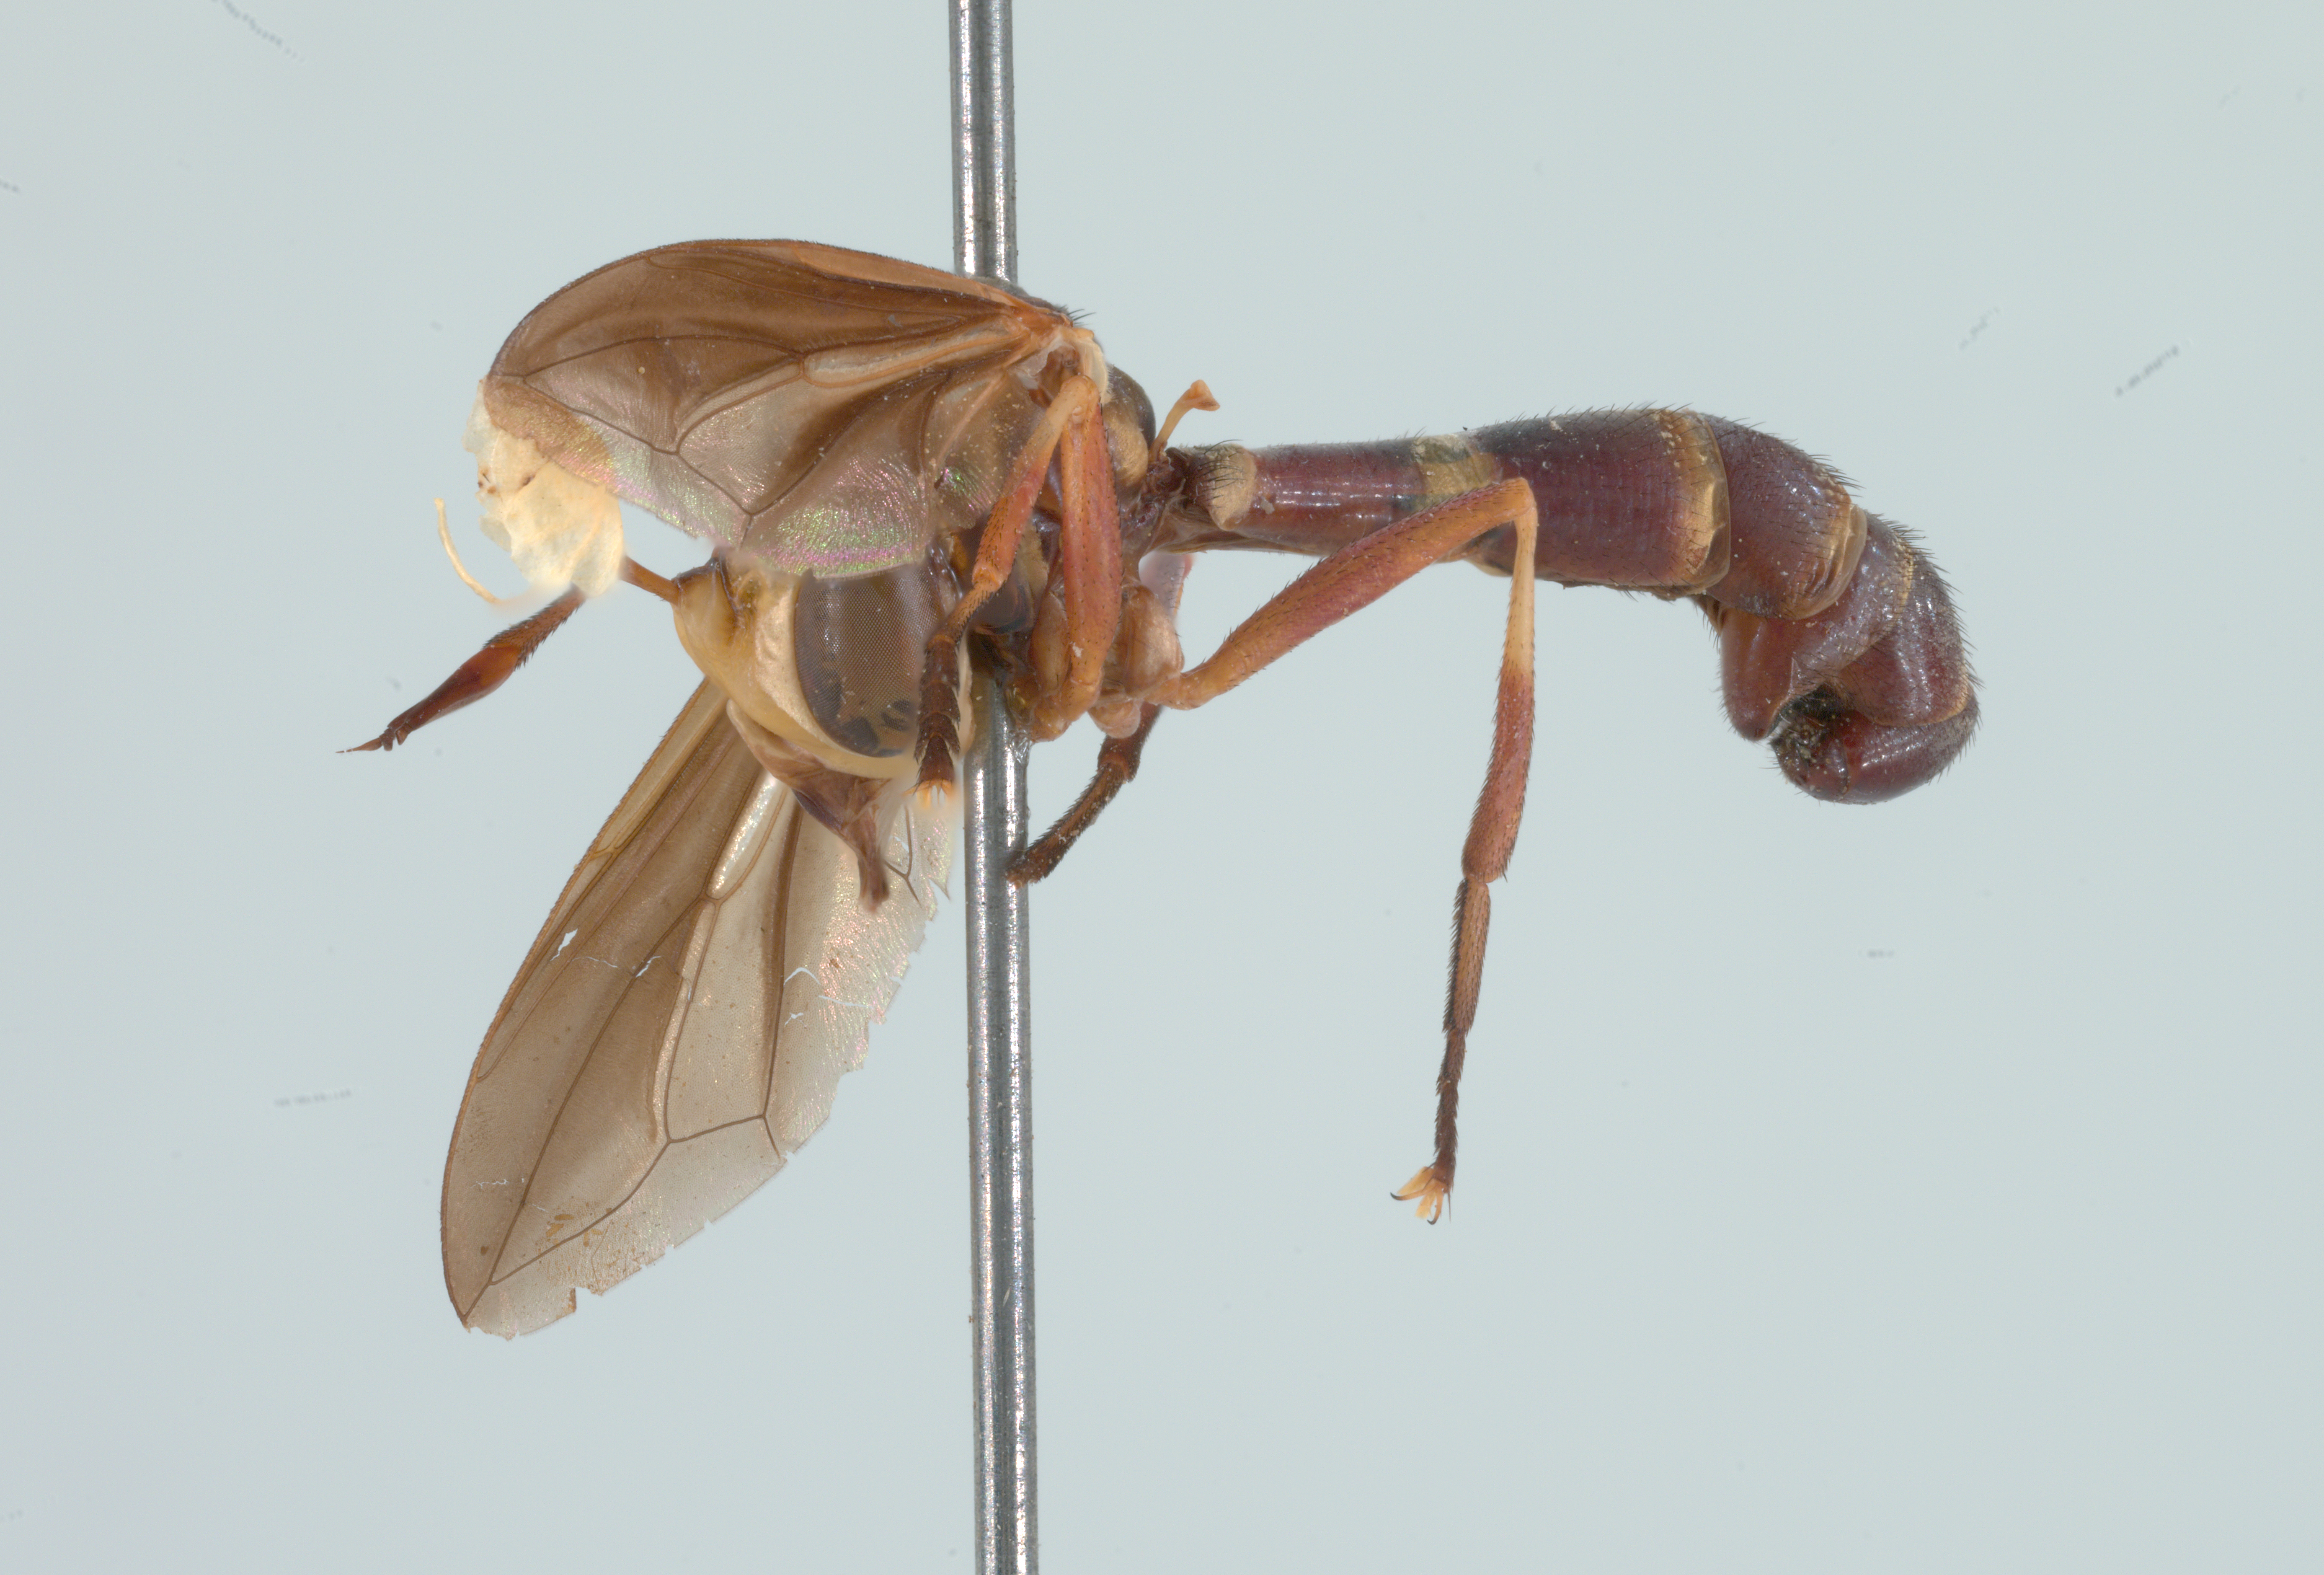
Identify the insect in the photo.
Physoconops brachyrhynchus
